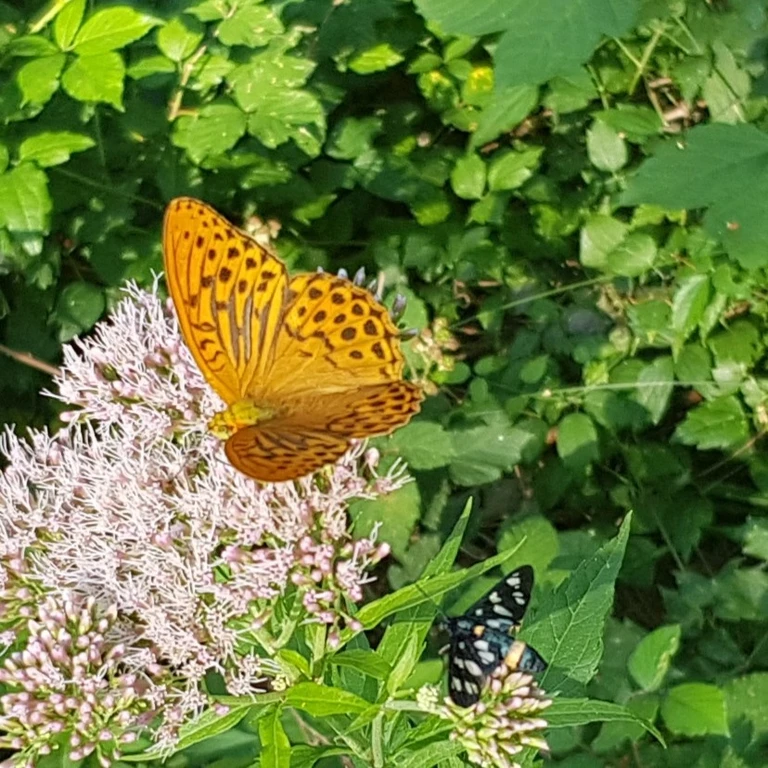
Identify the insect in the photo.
Argynnis paphia
